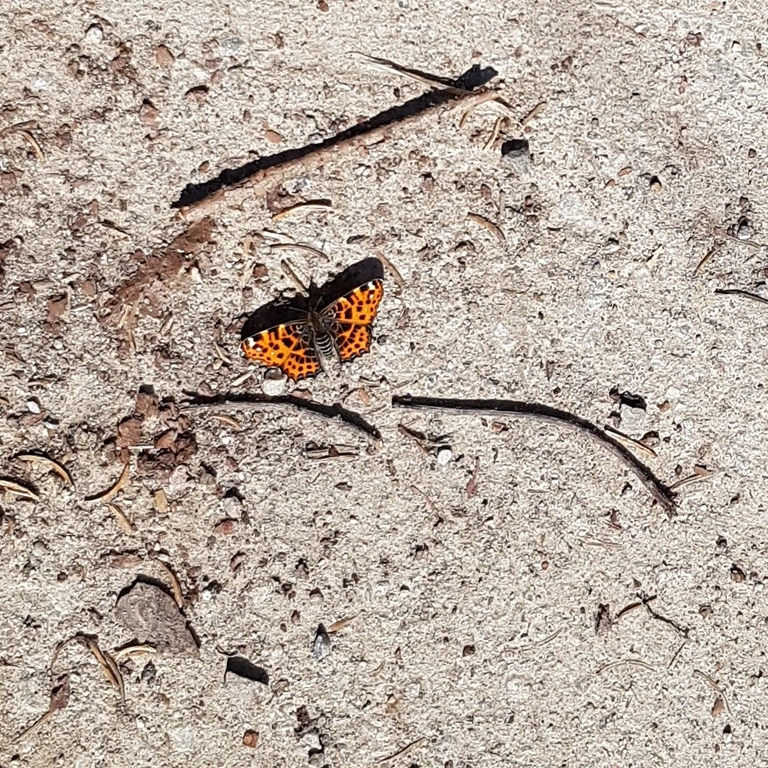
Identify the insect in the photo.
Araschnia levana
